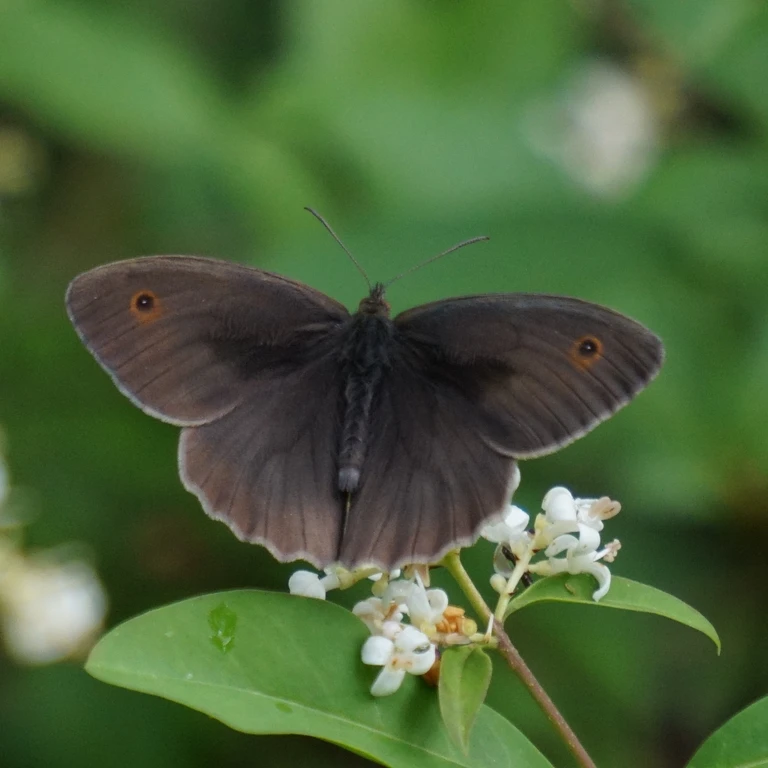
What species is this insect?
Maniola jurtina
